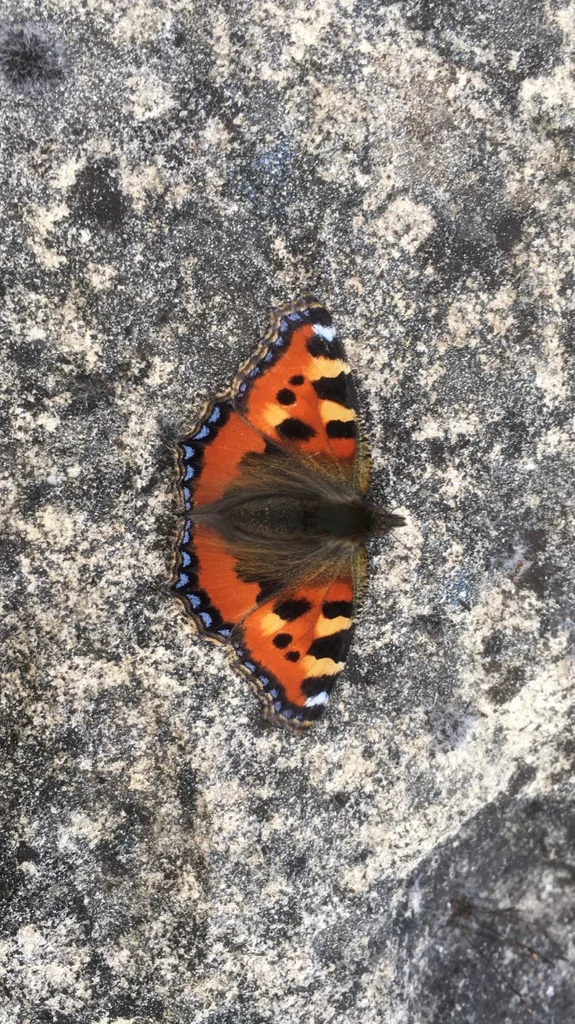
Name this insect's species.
Aglais urticae
